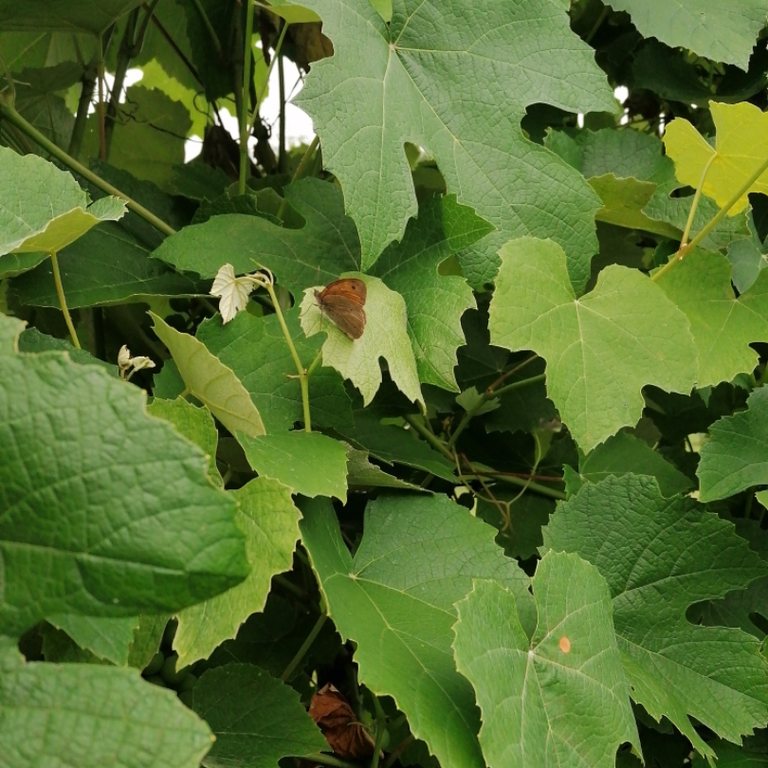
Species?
Maniola jurtina
